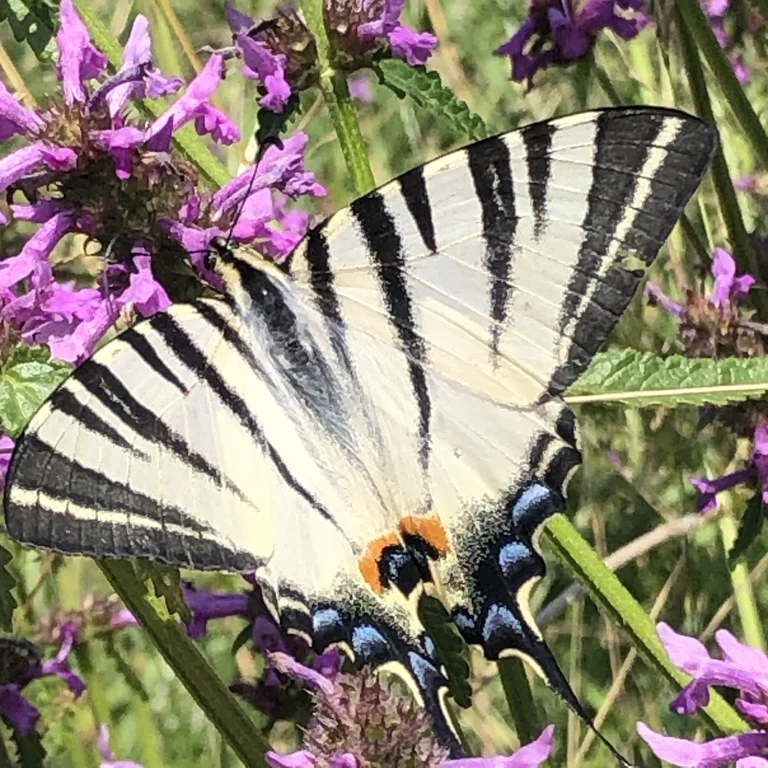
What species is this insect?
Iphiclides podalirius
